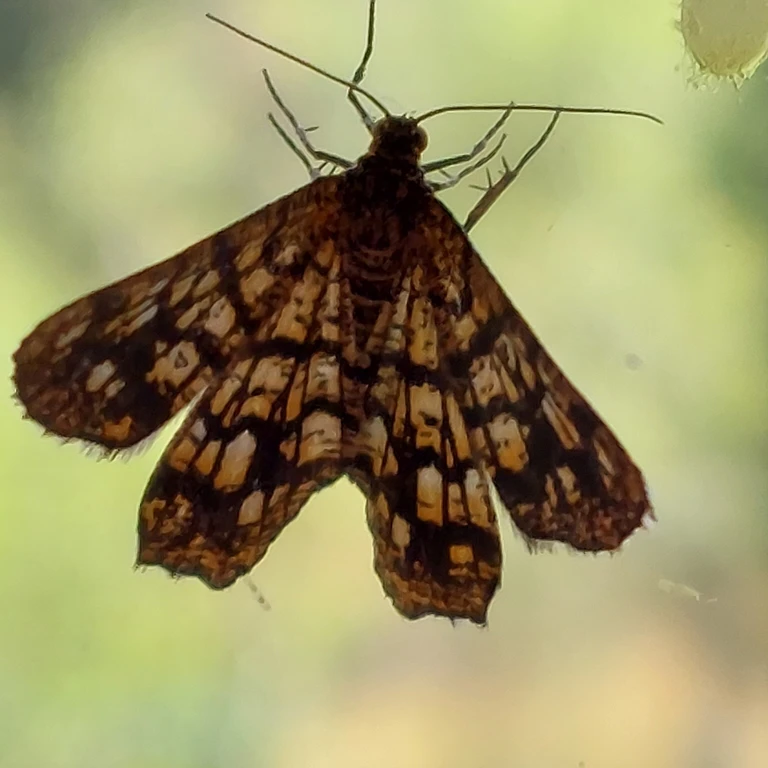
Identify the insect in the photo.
Chiasmia clathrata
